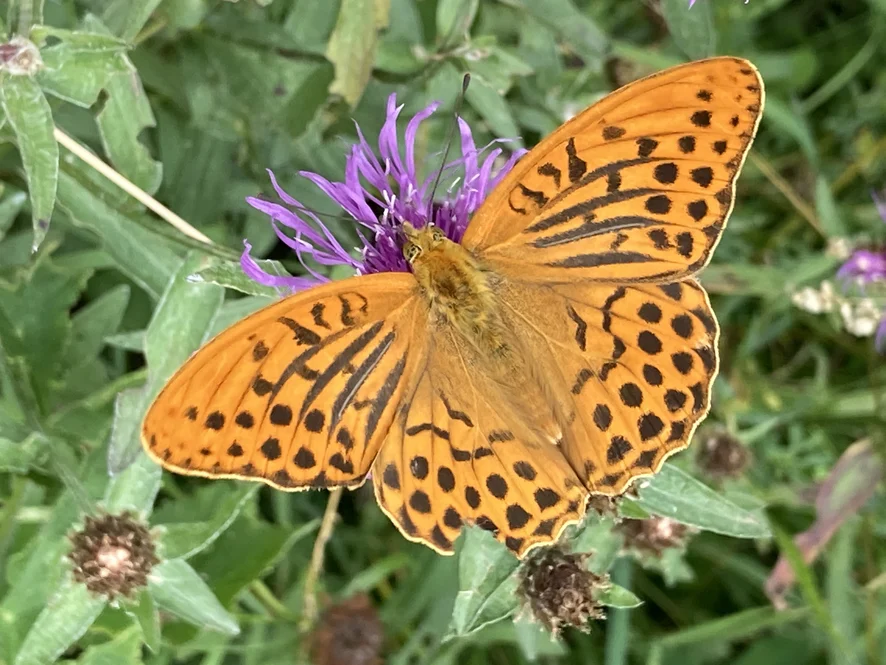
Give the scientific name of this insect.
Argynnis paphia
